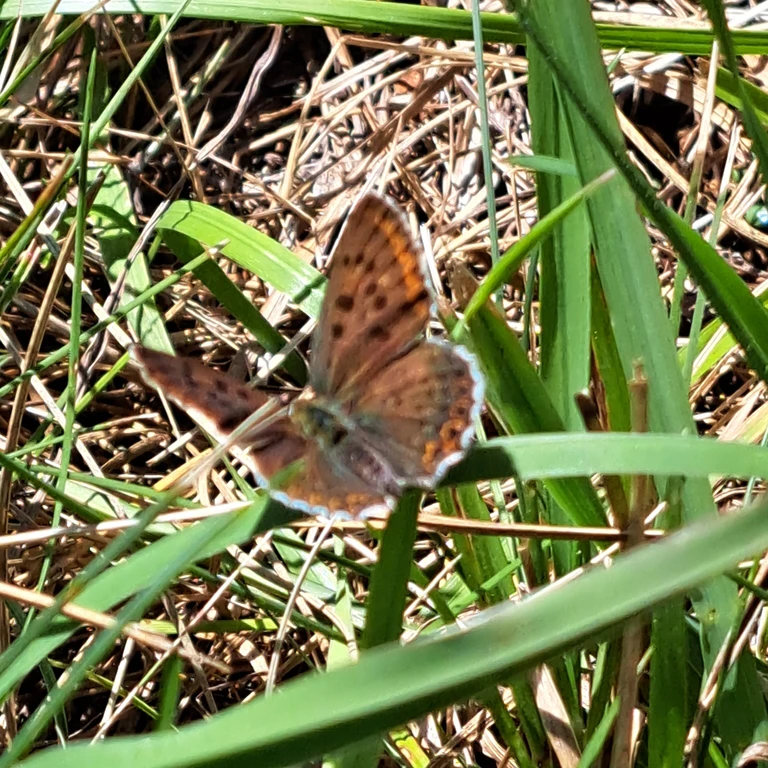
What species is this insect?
Lycaena tityrus (also Loweia tityrus)
